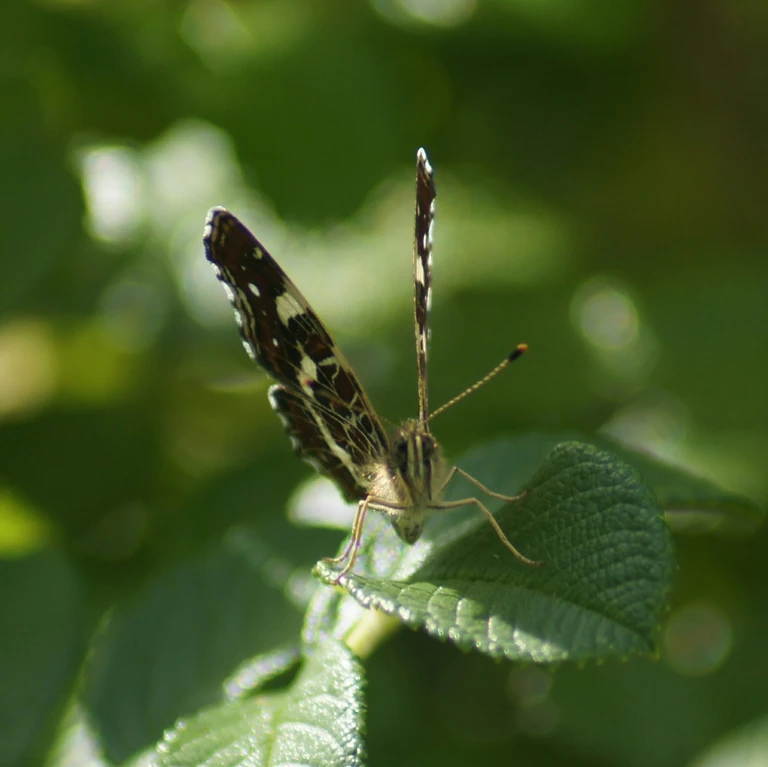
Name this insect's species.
Araschnia levana
